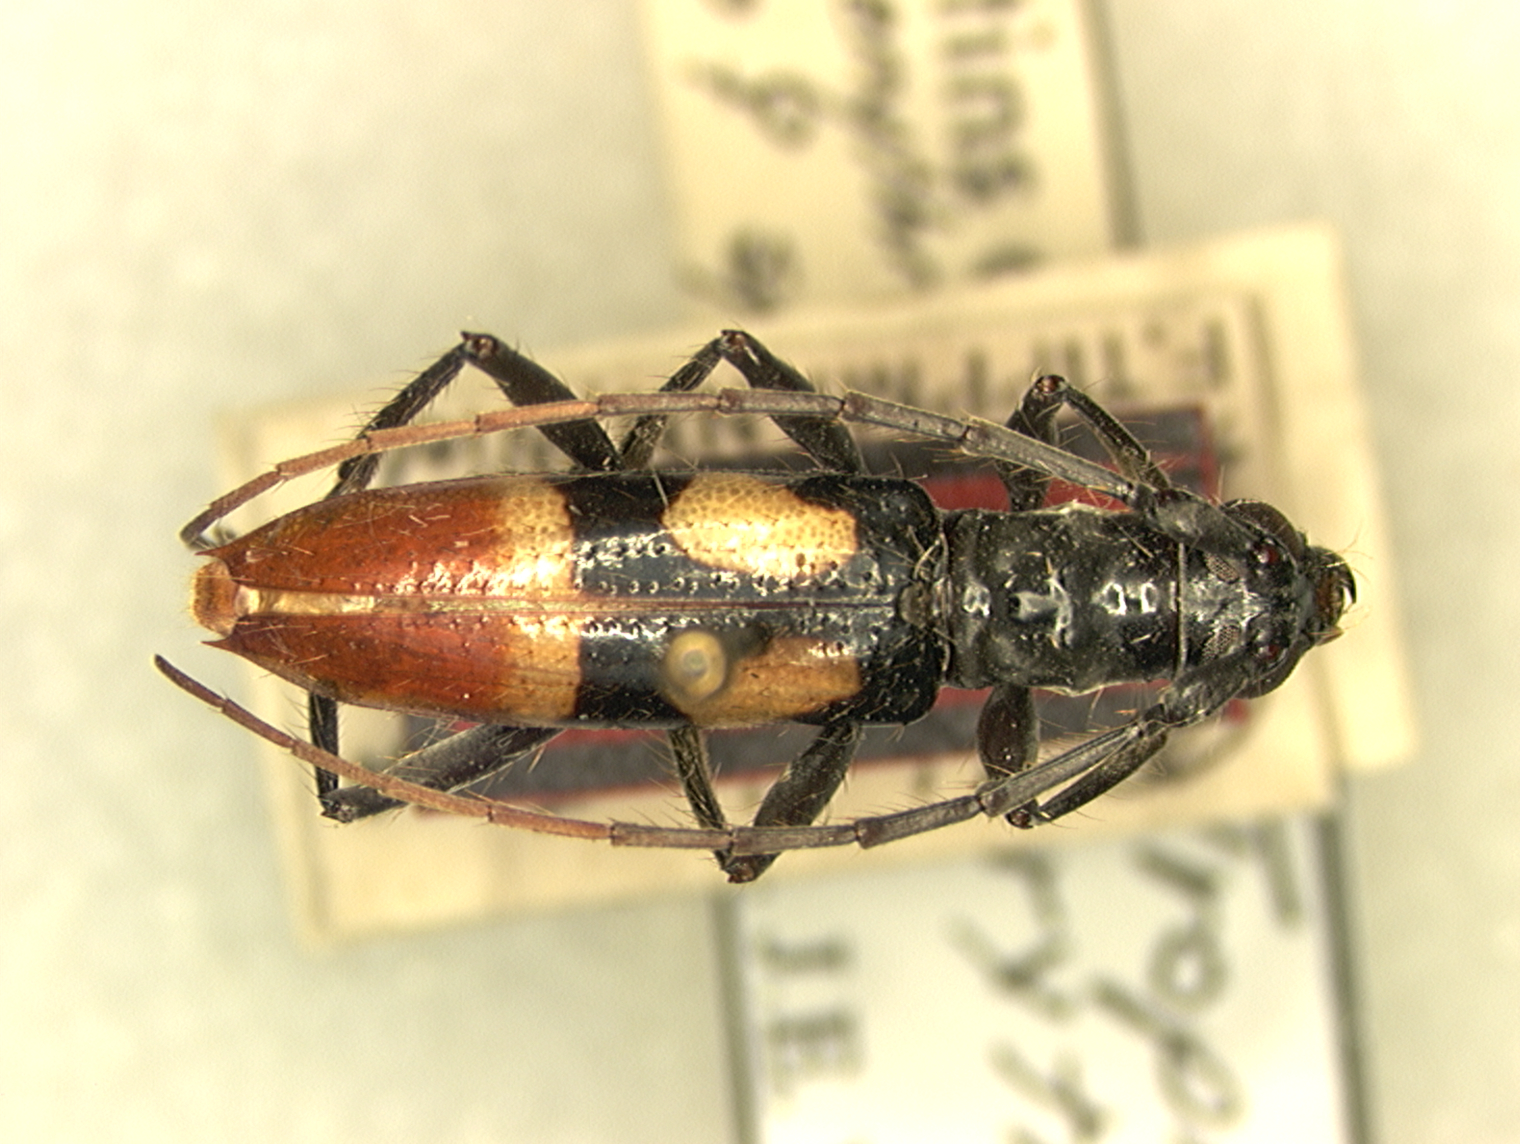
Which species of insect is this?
Octoplon erythrurum (also Tropidion erythrurum)
